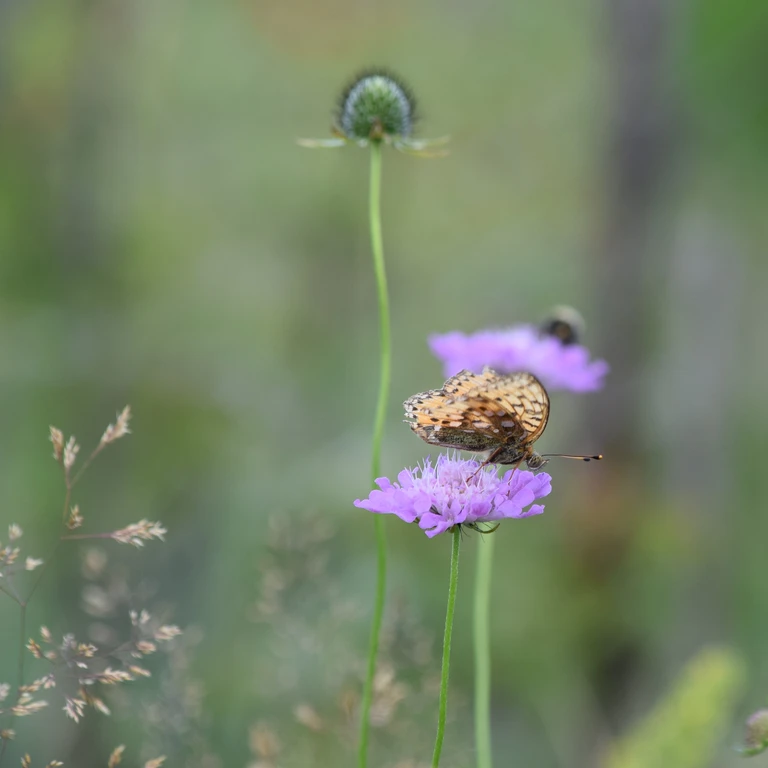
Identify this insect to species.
Speyeria aglaja
